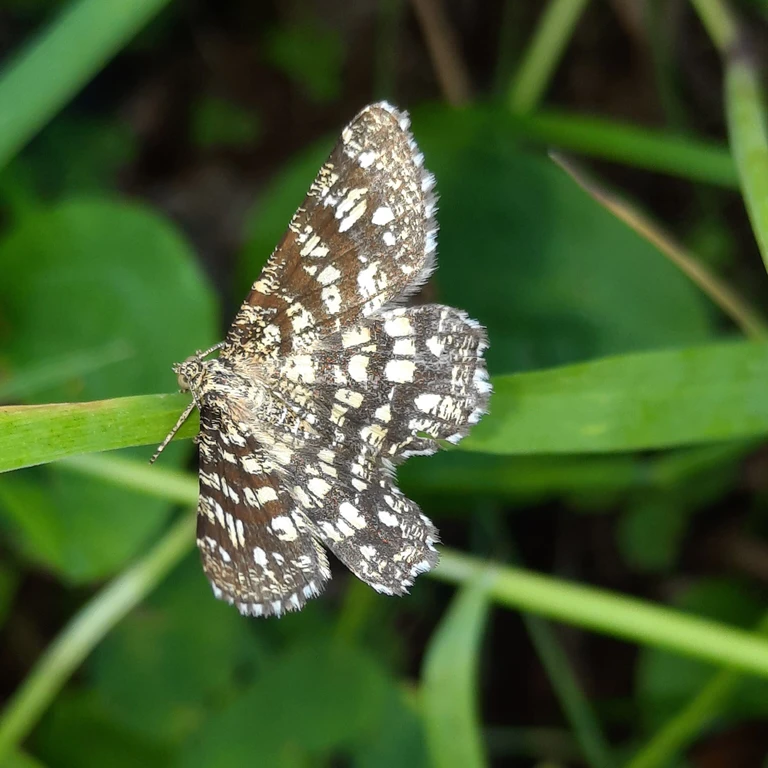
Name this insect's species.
Chiasmia clathrata
